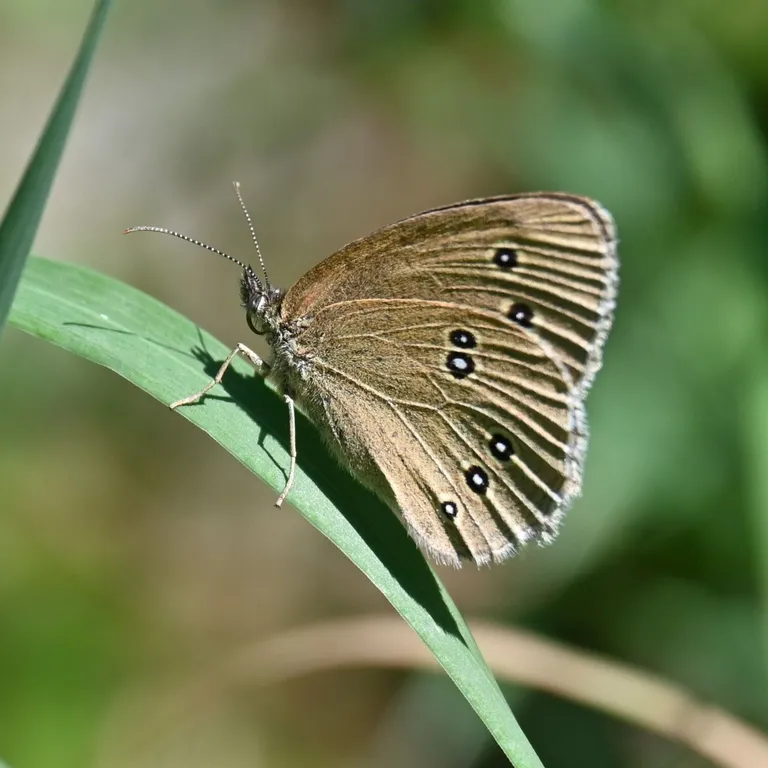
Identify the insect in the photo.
Aphantopus hyperantus
